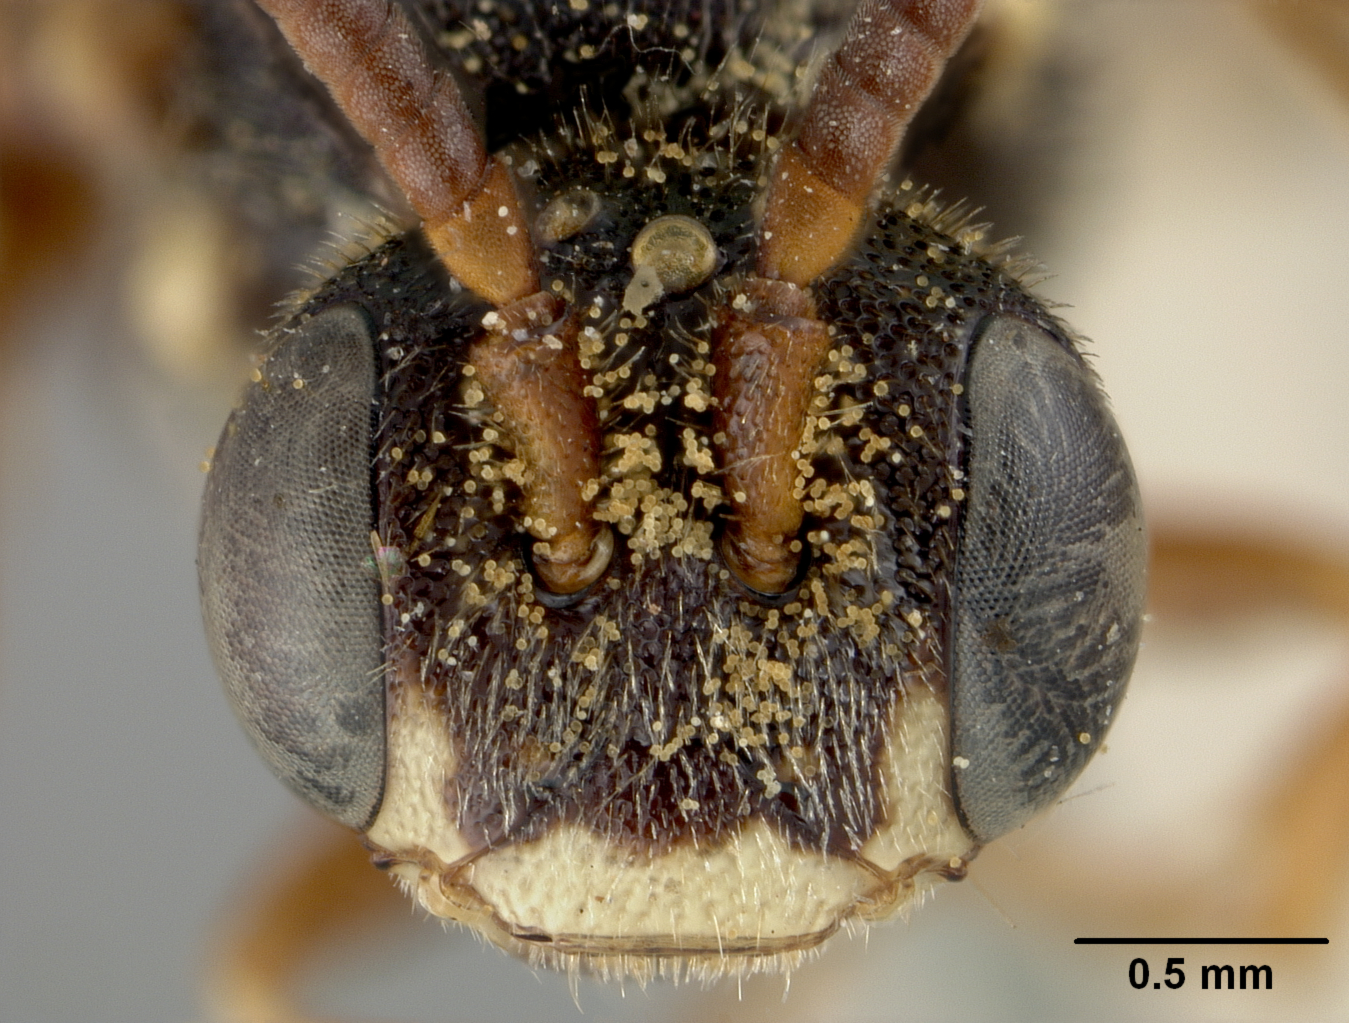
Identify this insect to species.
Nomada aquilarum
